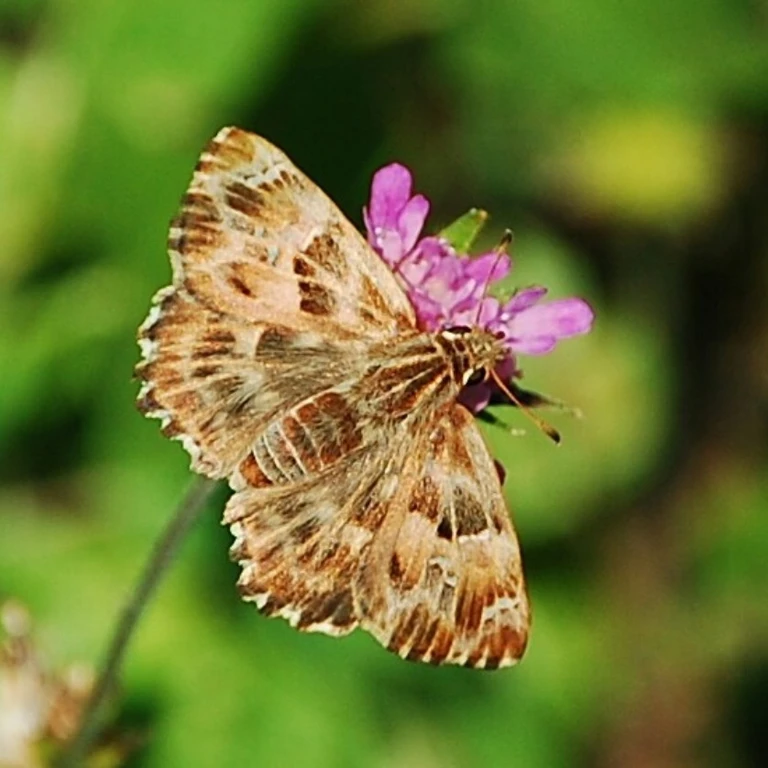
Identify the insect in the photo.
Carcharodus alceae
